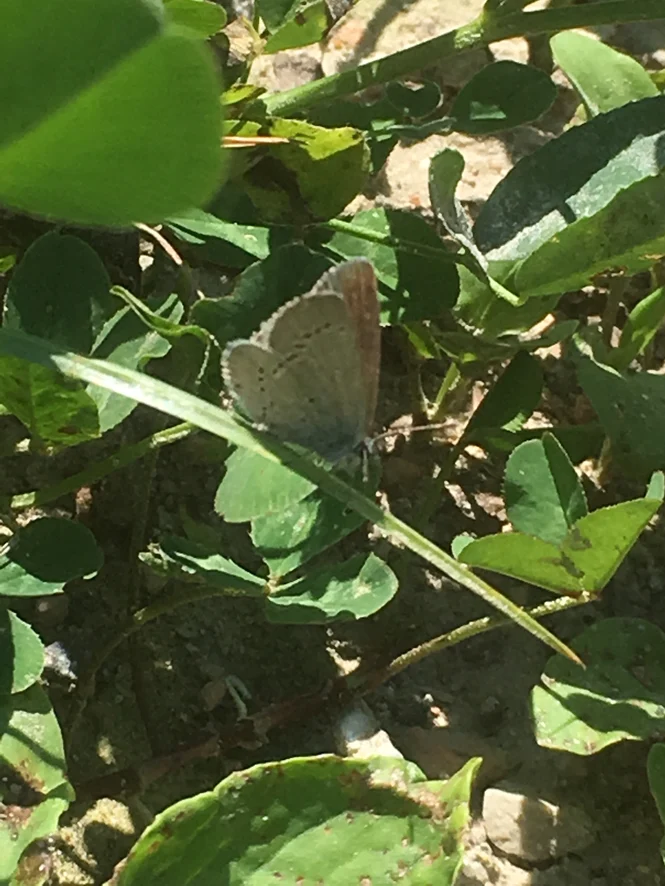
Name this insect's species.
Cupido minimus
